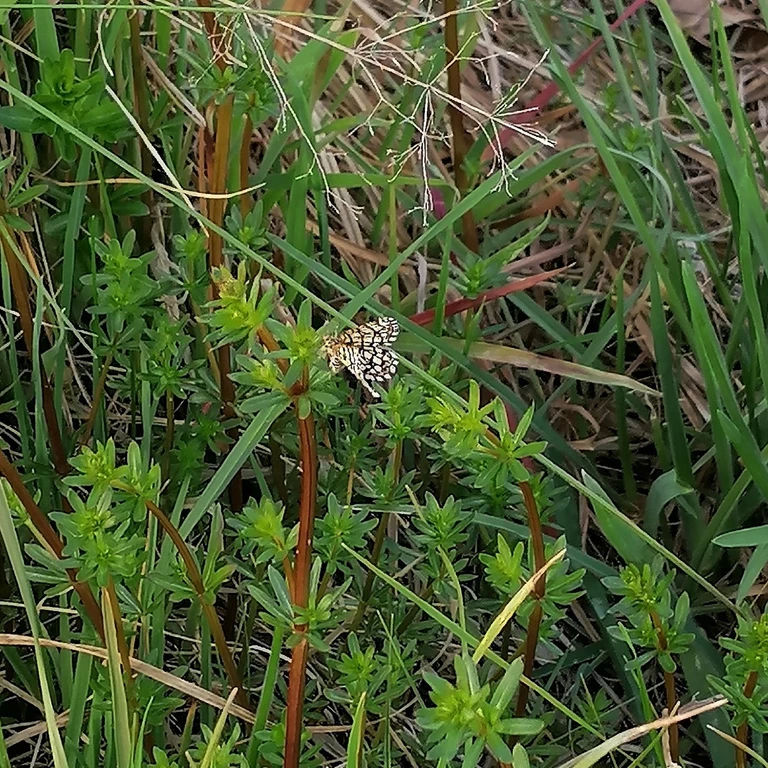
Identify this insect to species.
Chiasmia clathrata
